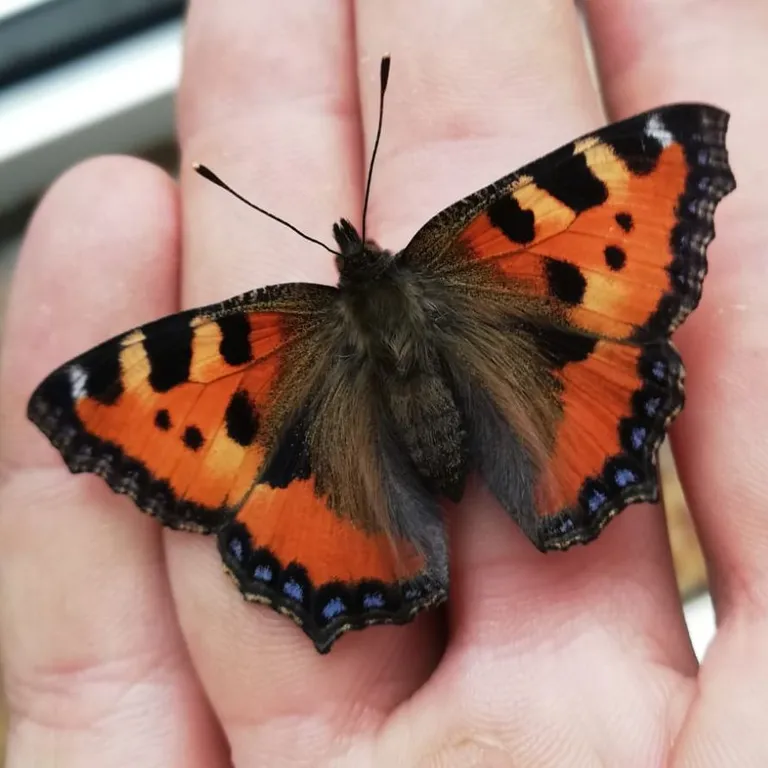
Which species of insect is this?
Aglais urticae
